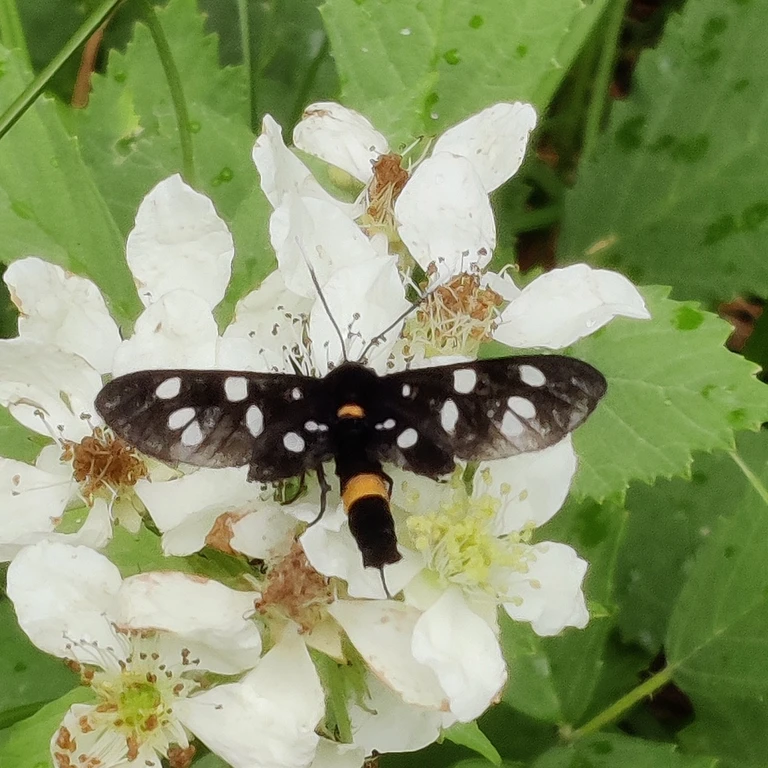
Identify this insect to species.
Amata phegea
